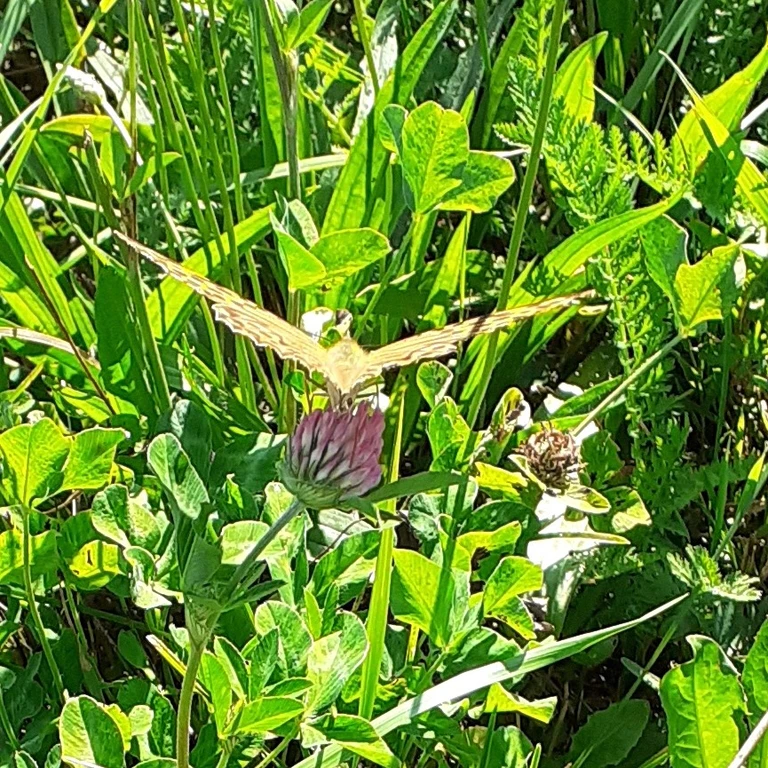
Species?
Argynnis paphia
